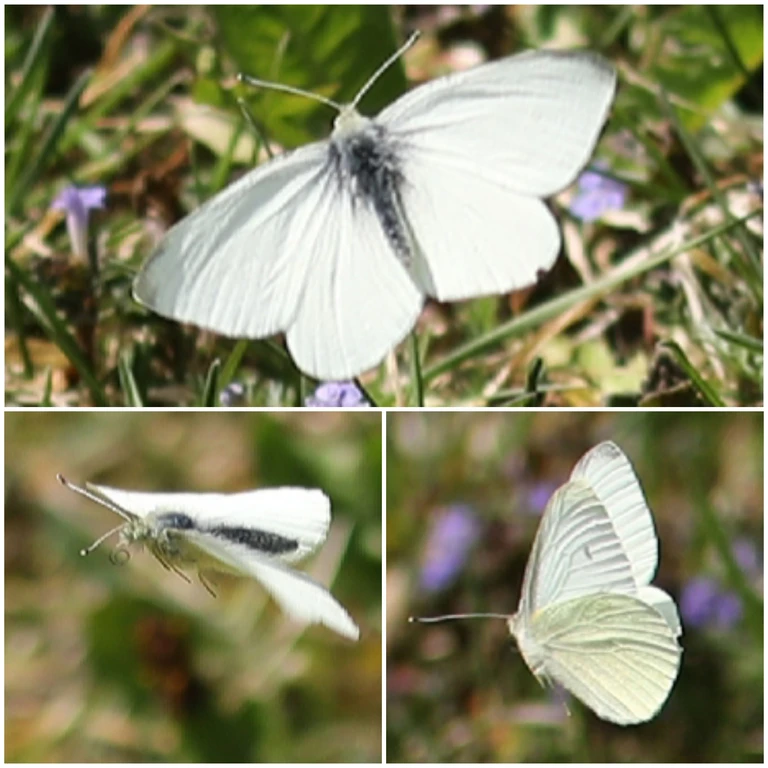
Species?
Pieris rapae
